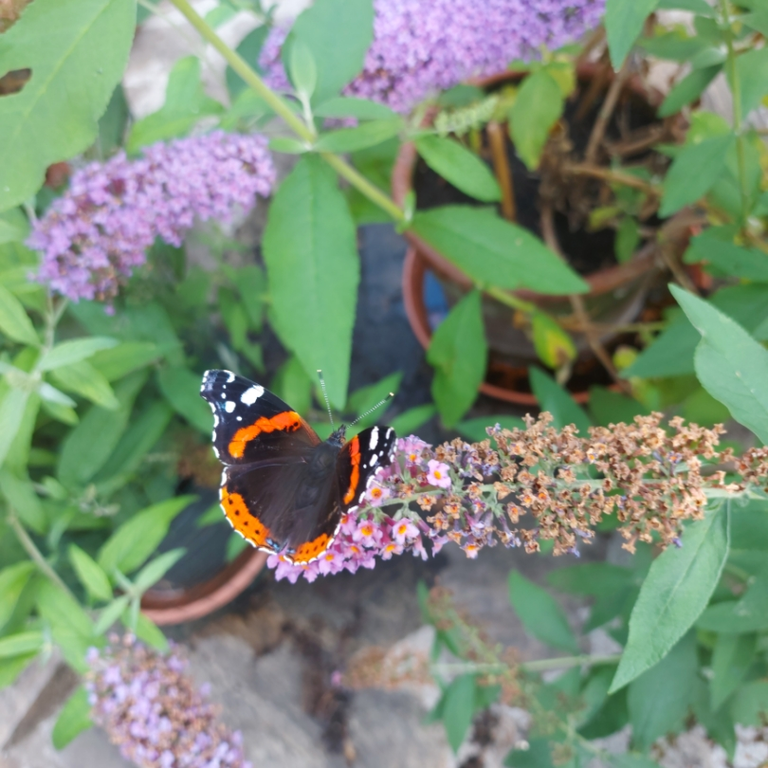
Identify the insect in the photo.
Vanessa atalanta
